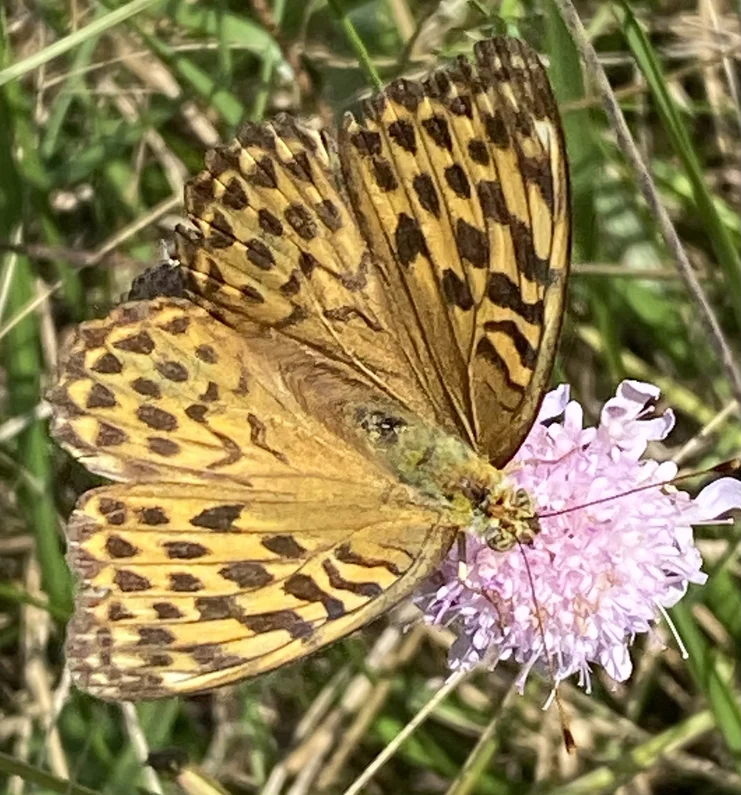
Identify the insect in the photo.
Argynnis paphia
